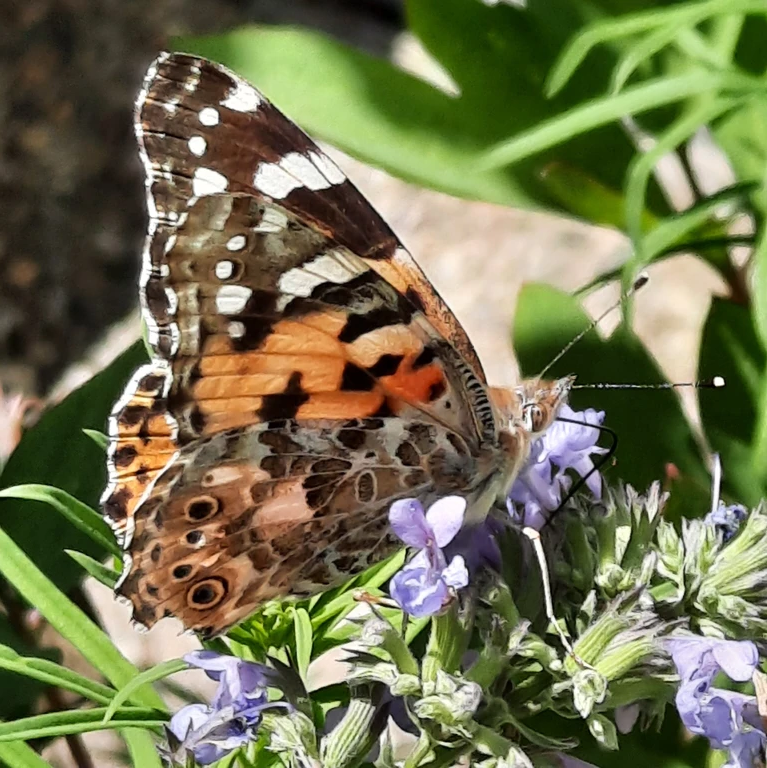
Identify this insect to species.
Vanessa cardui
